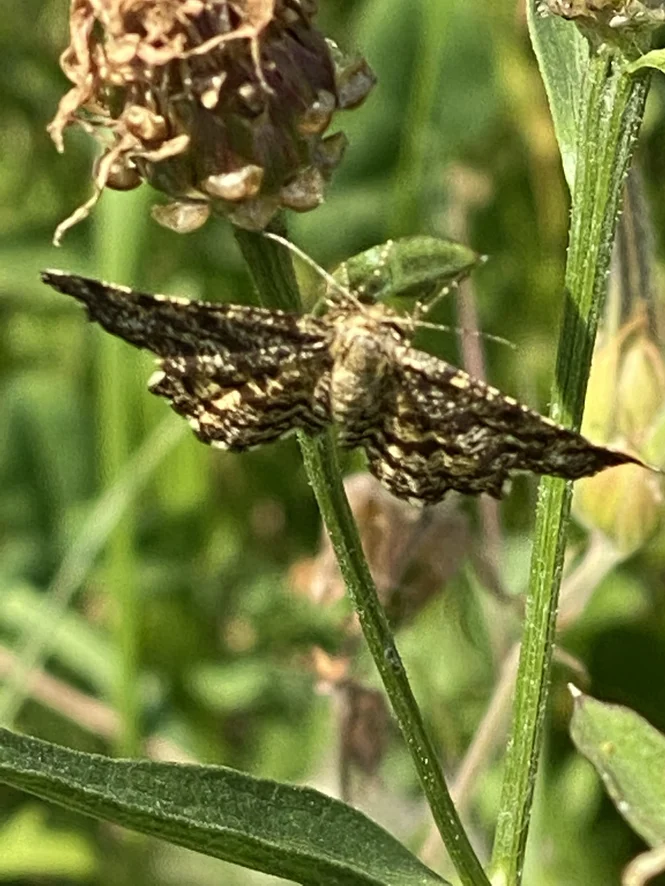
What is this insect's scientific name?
Ematurga atomaria
